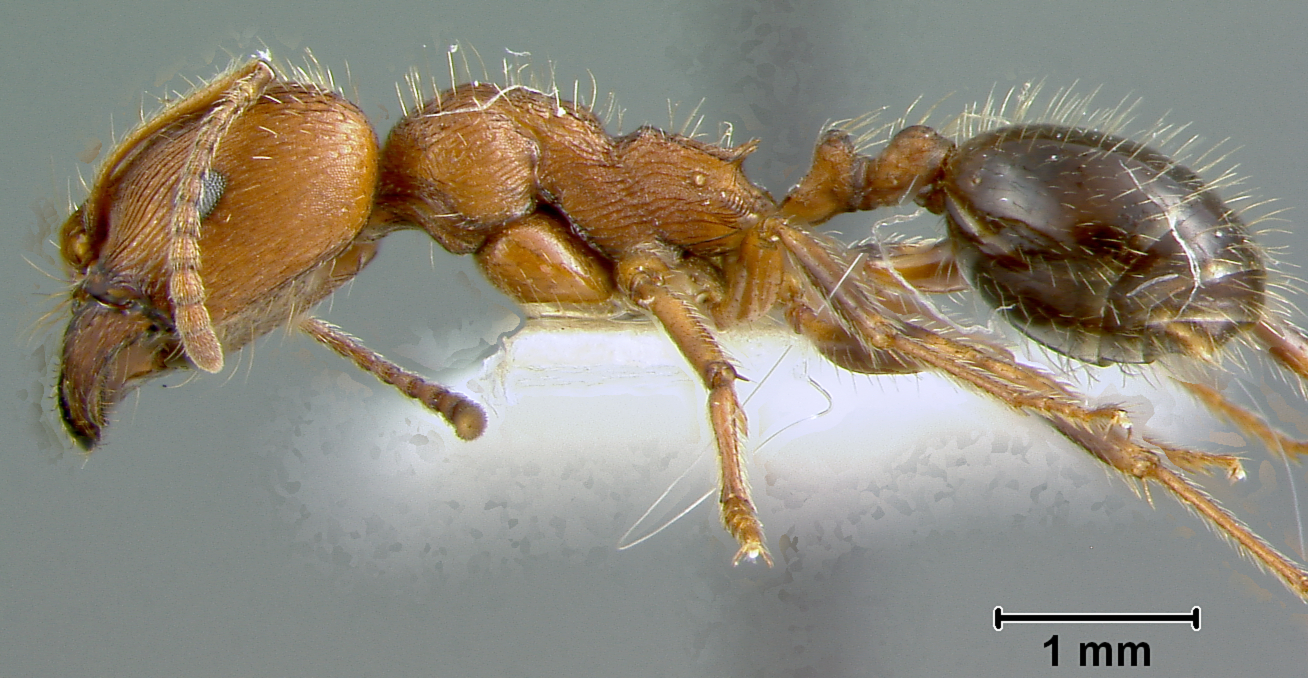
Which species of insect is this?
Veromessor stoddardi
